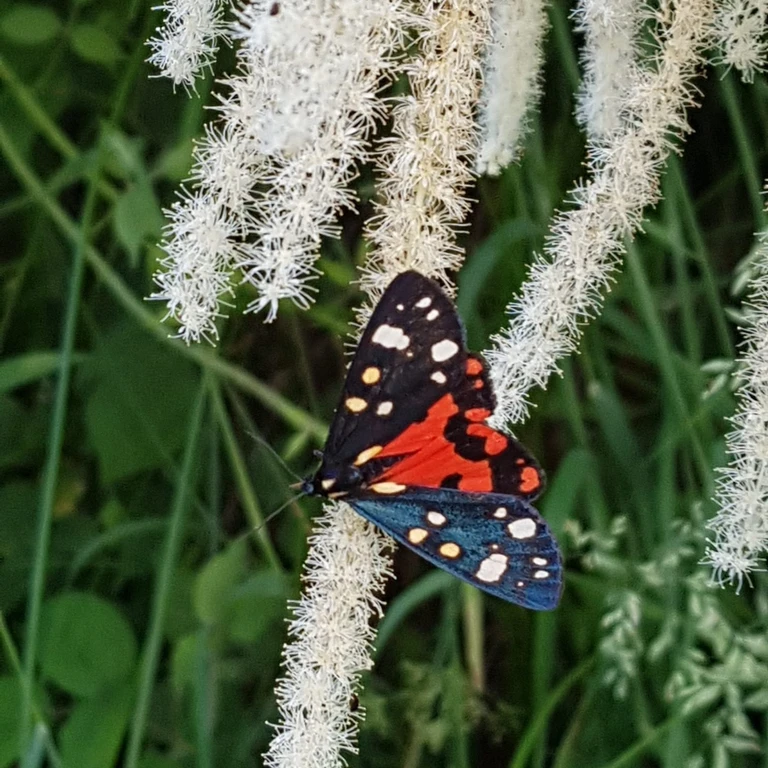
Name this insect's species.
Callimorpha dominula
